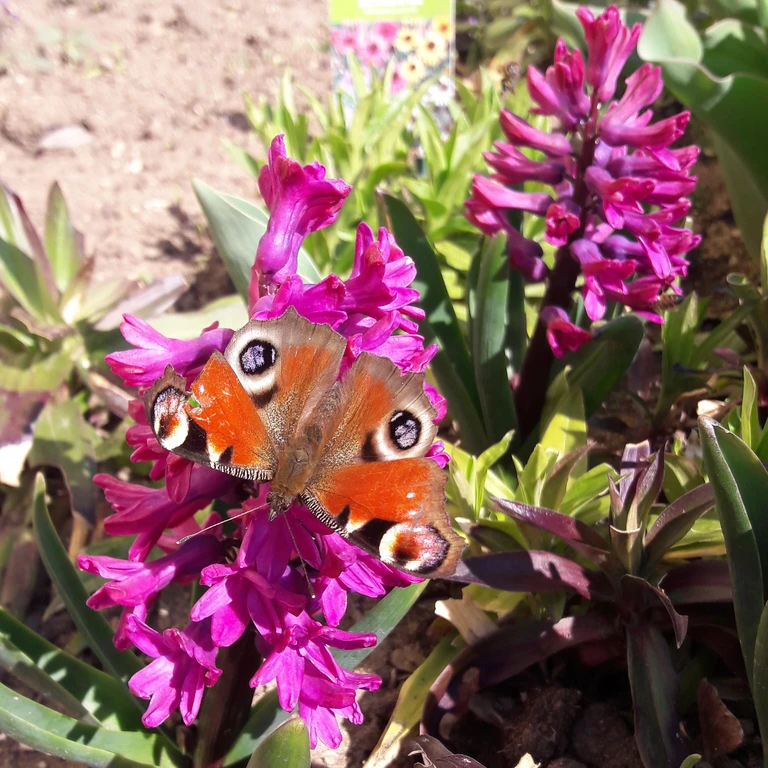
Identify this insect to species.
Aglais io
